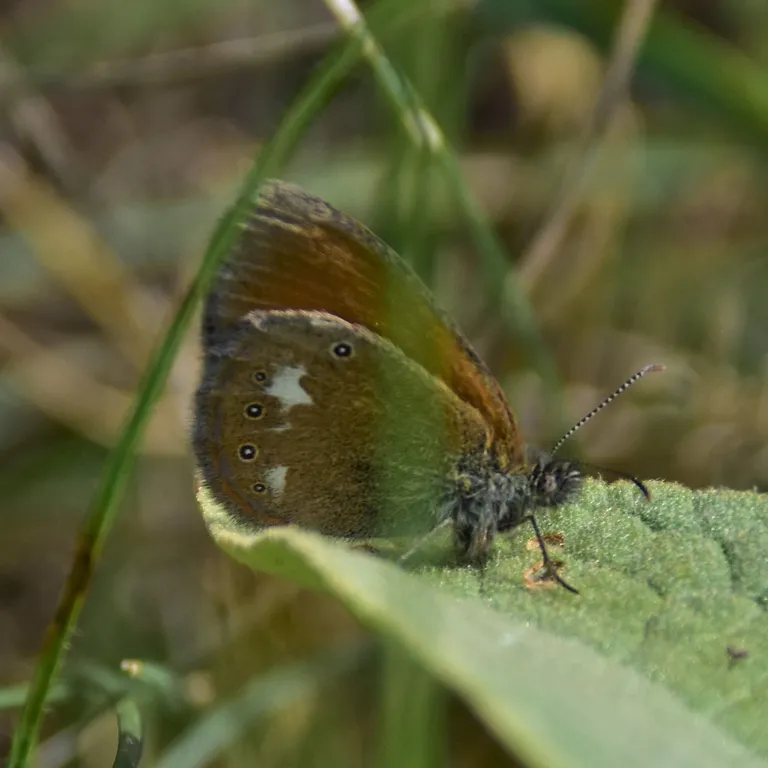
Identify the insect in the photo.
Coenonympha glycerion (also Coenonympha iphis)
